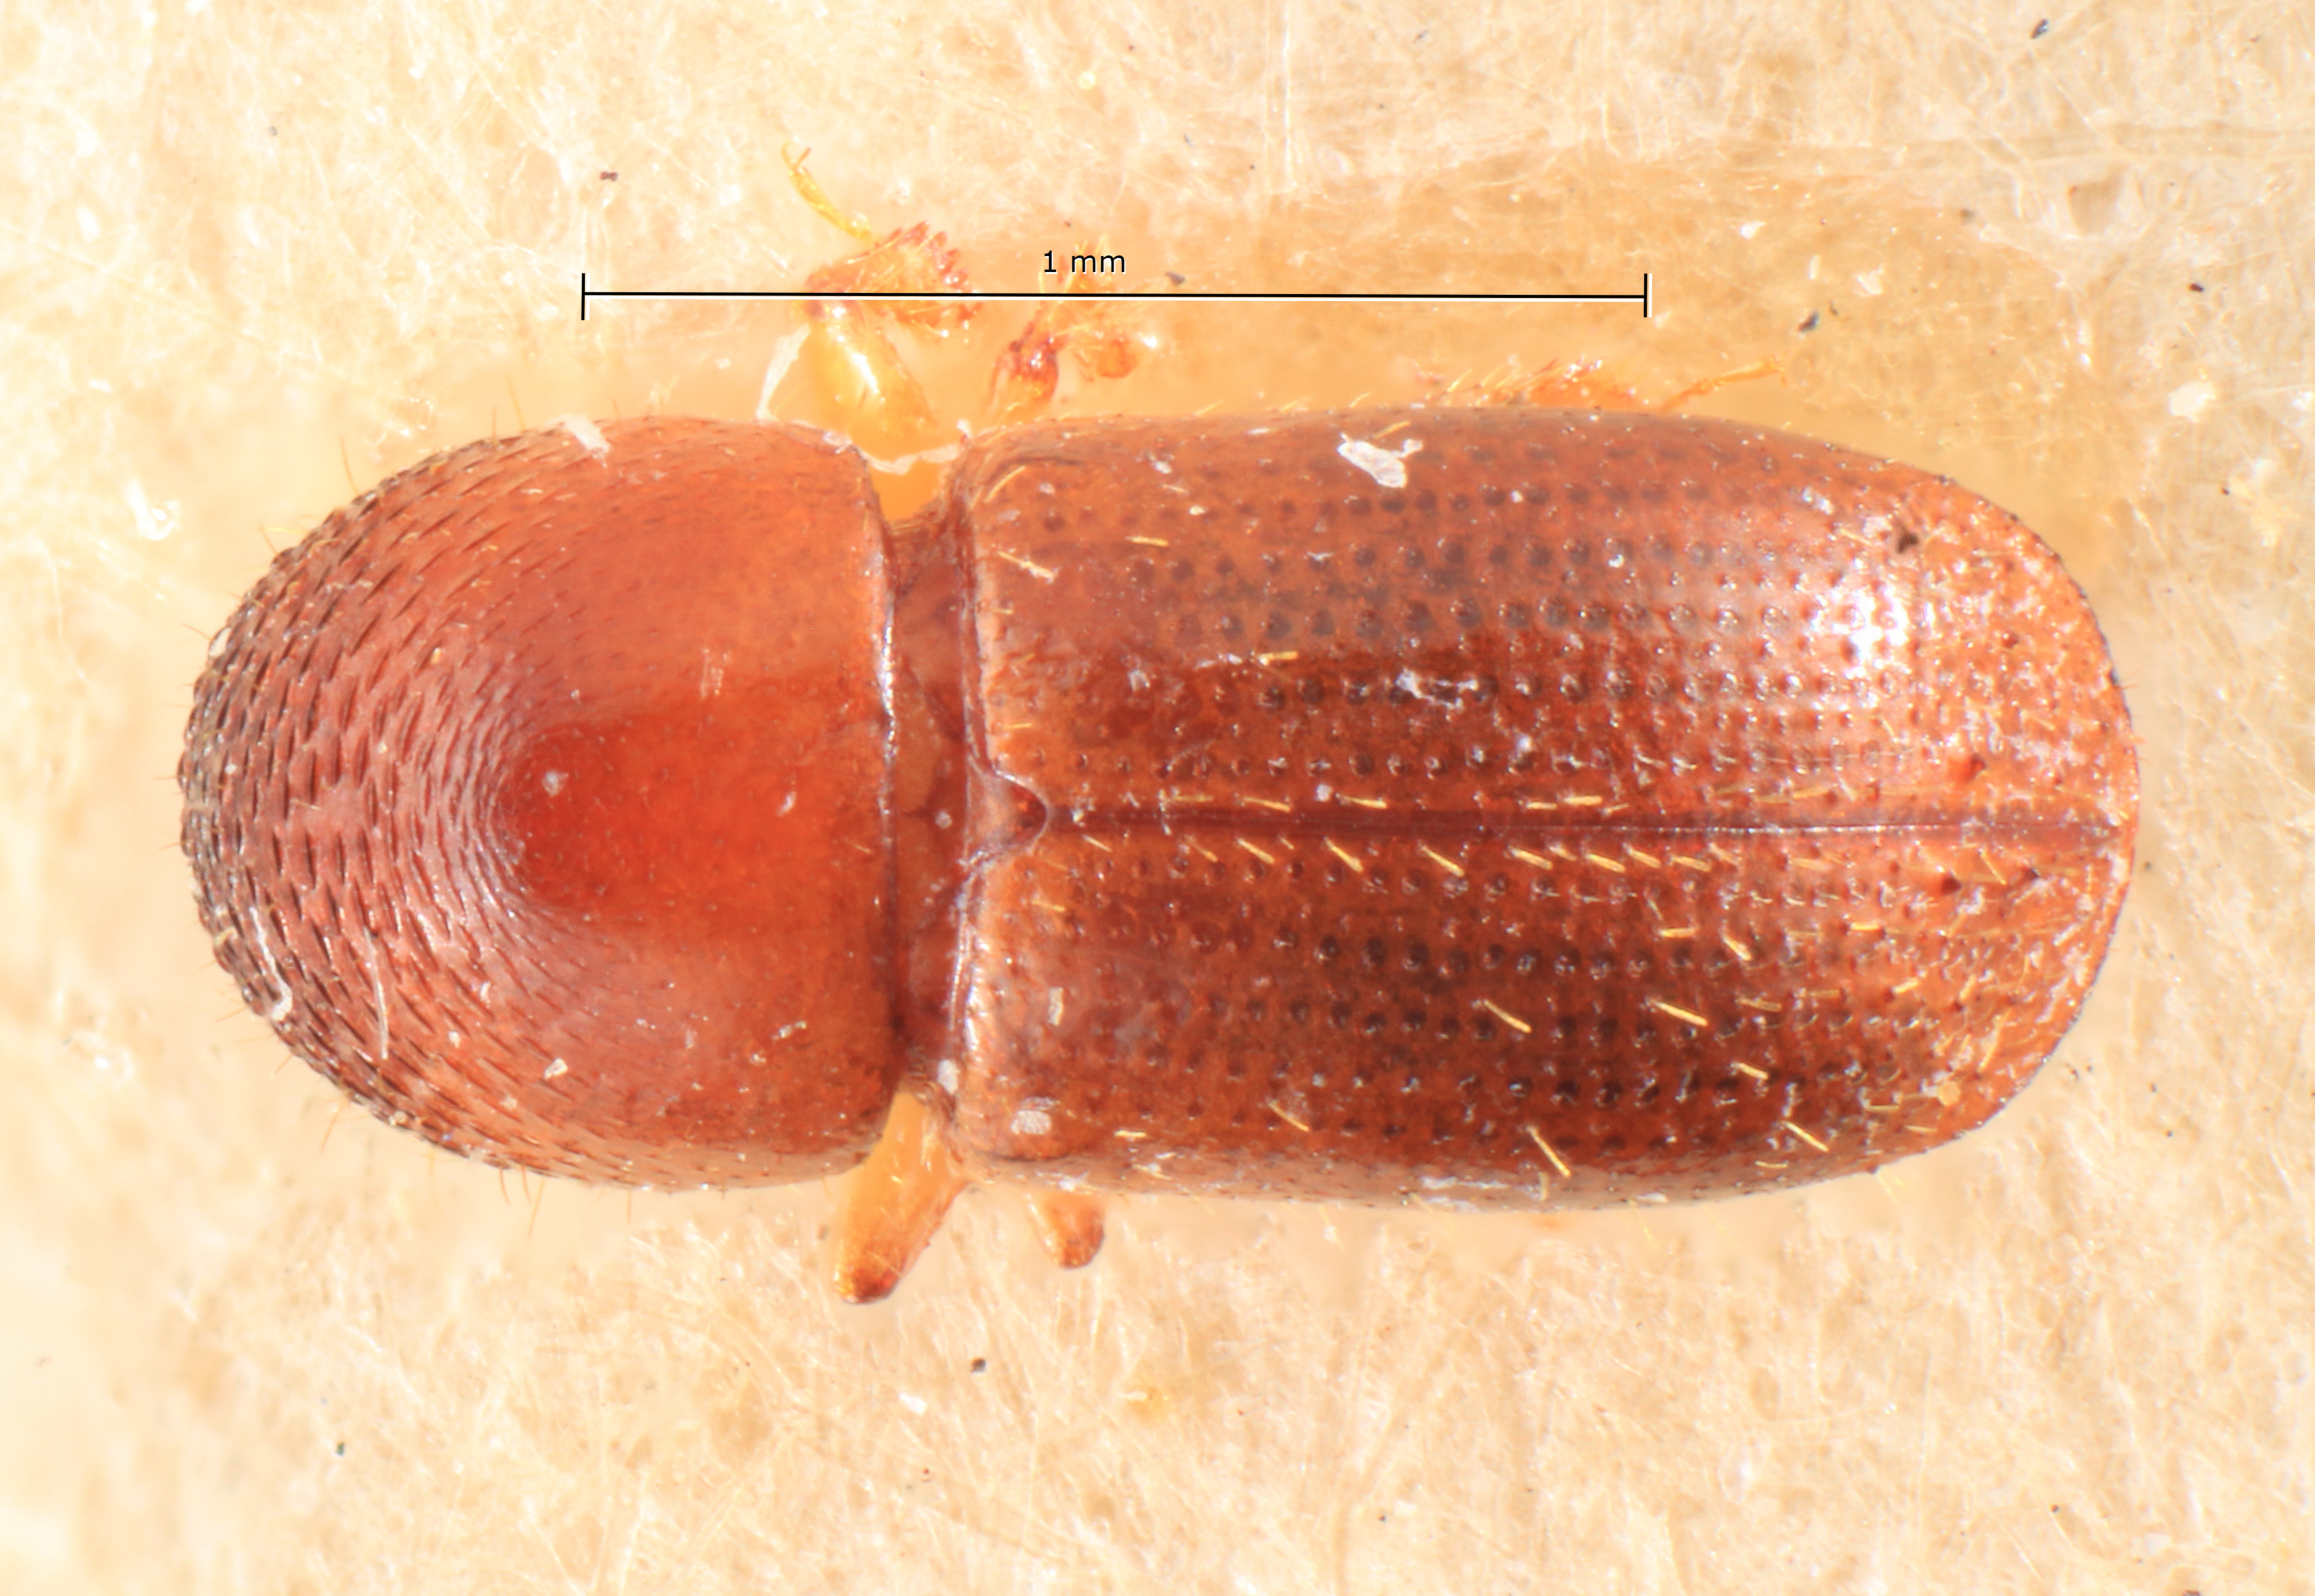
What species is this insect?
Xyleborus subasperulus
